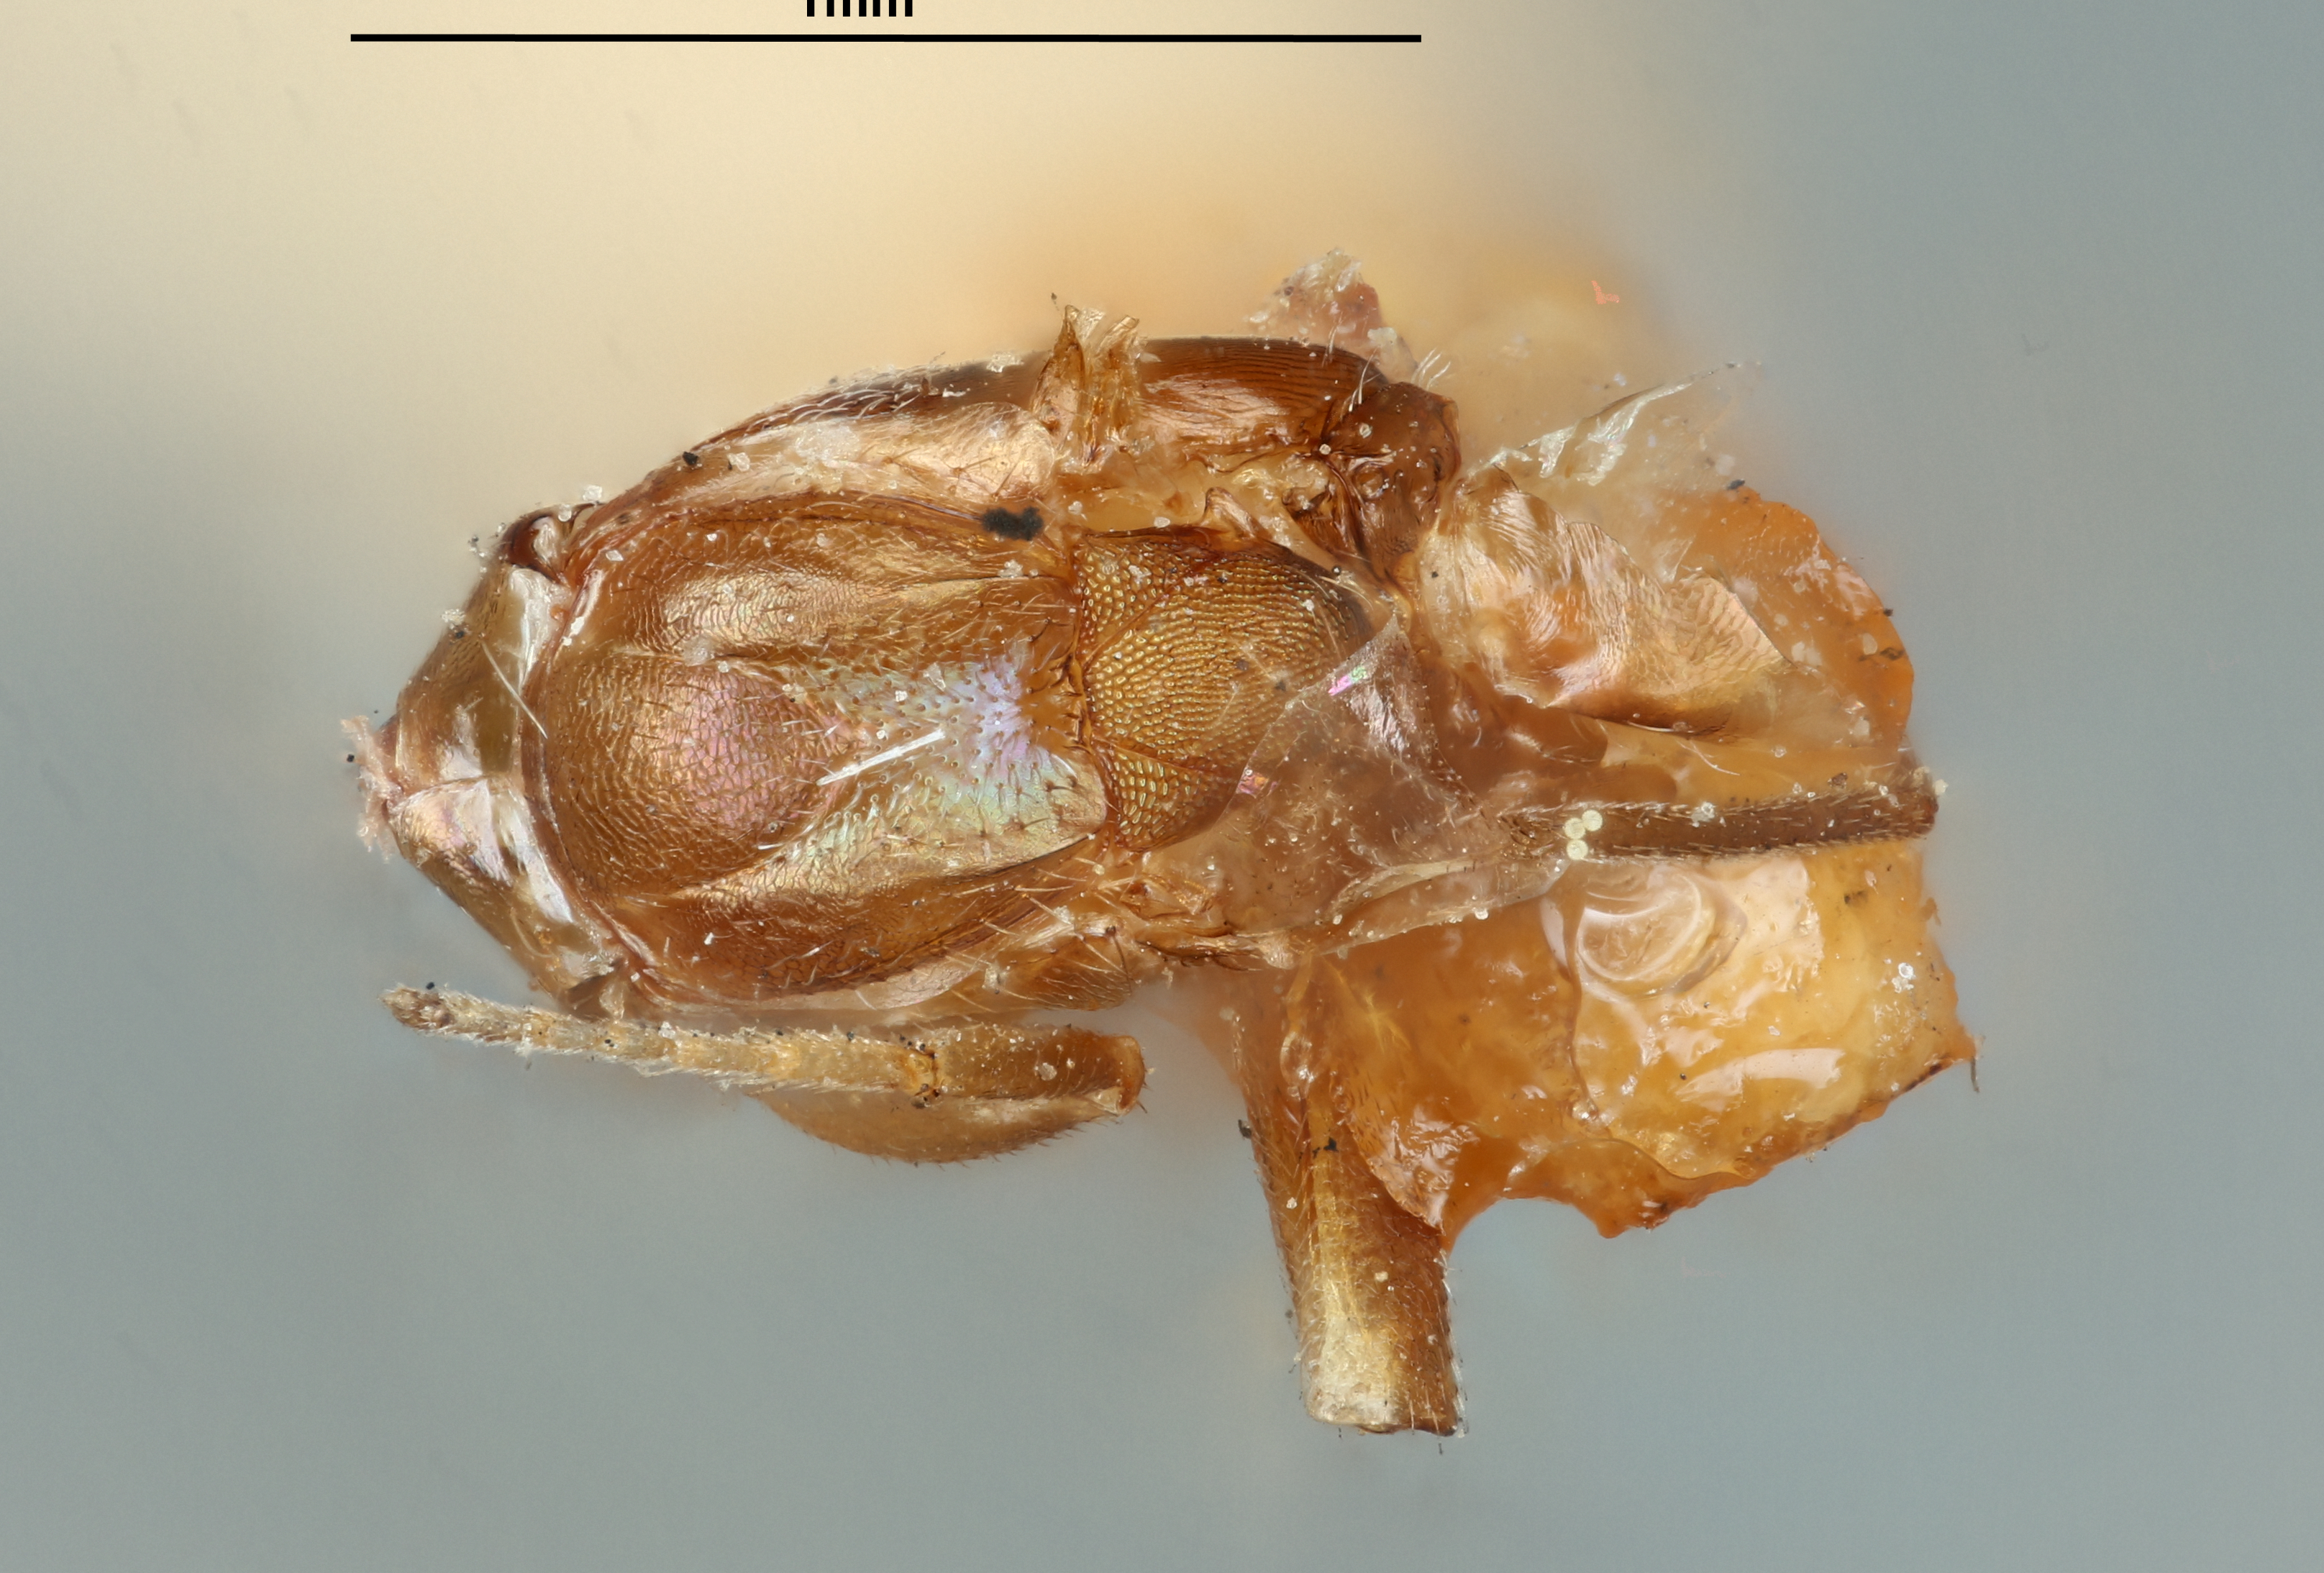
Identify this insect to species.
Eupelmus zeli
